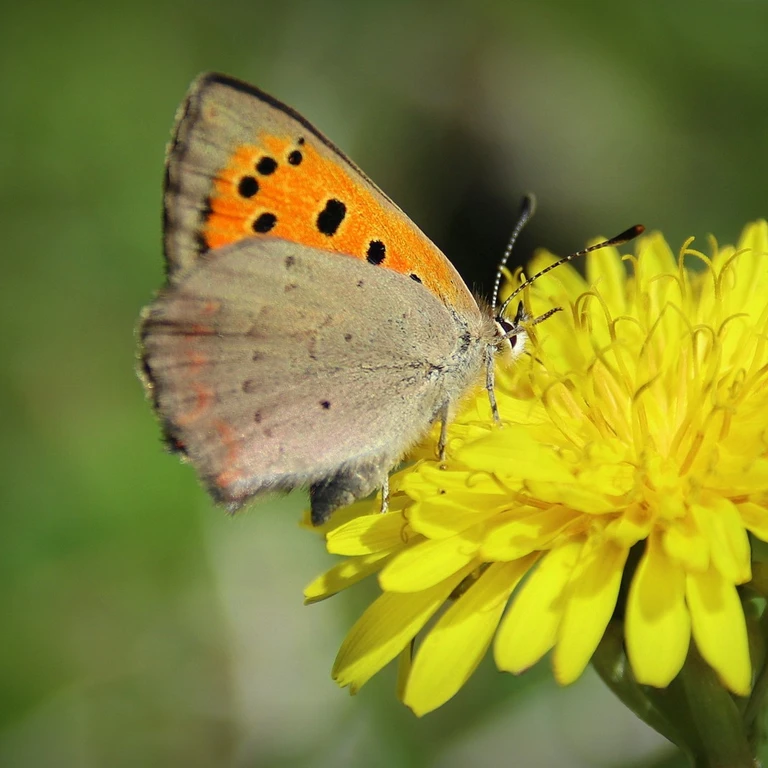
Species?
Lycaena phlaeas
